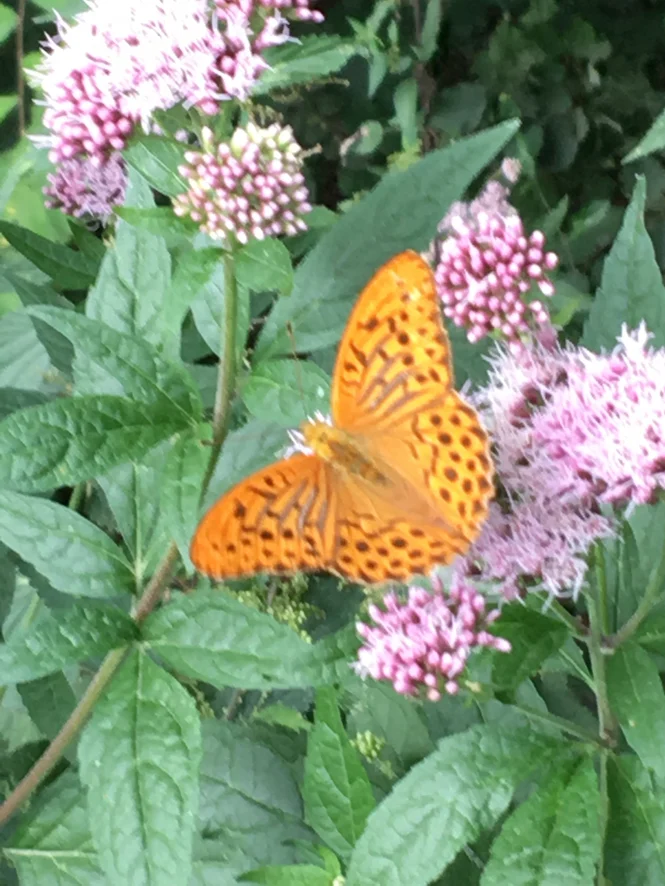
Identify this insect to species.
Argynnis paphia
